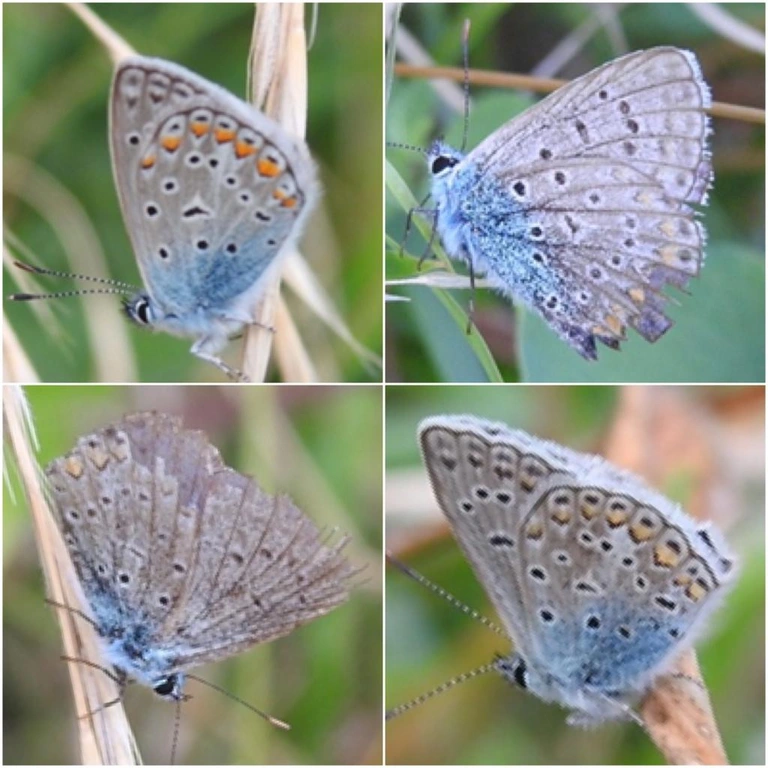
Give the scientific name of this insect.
Polyommatus icarus
